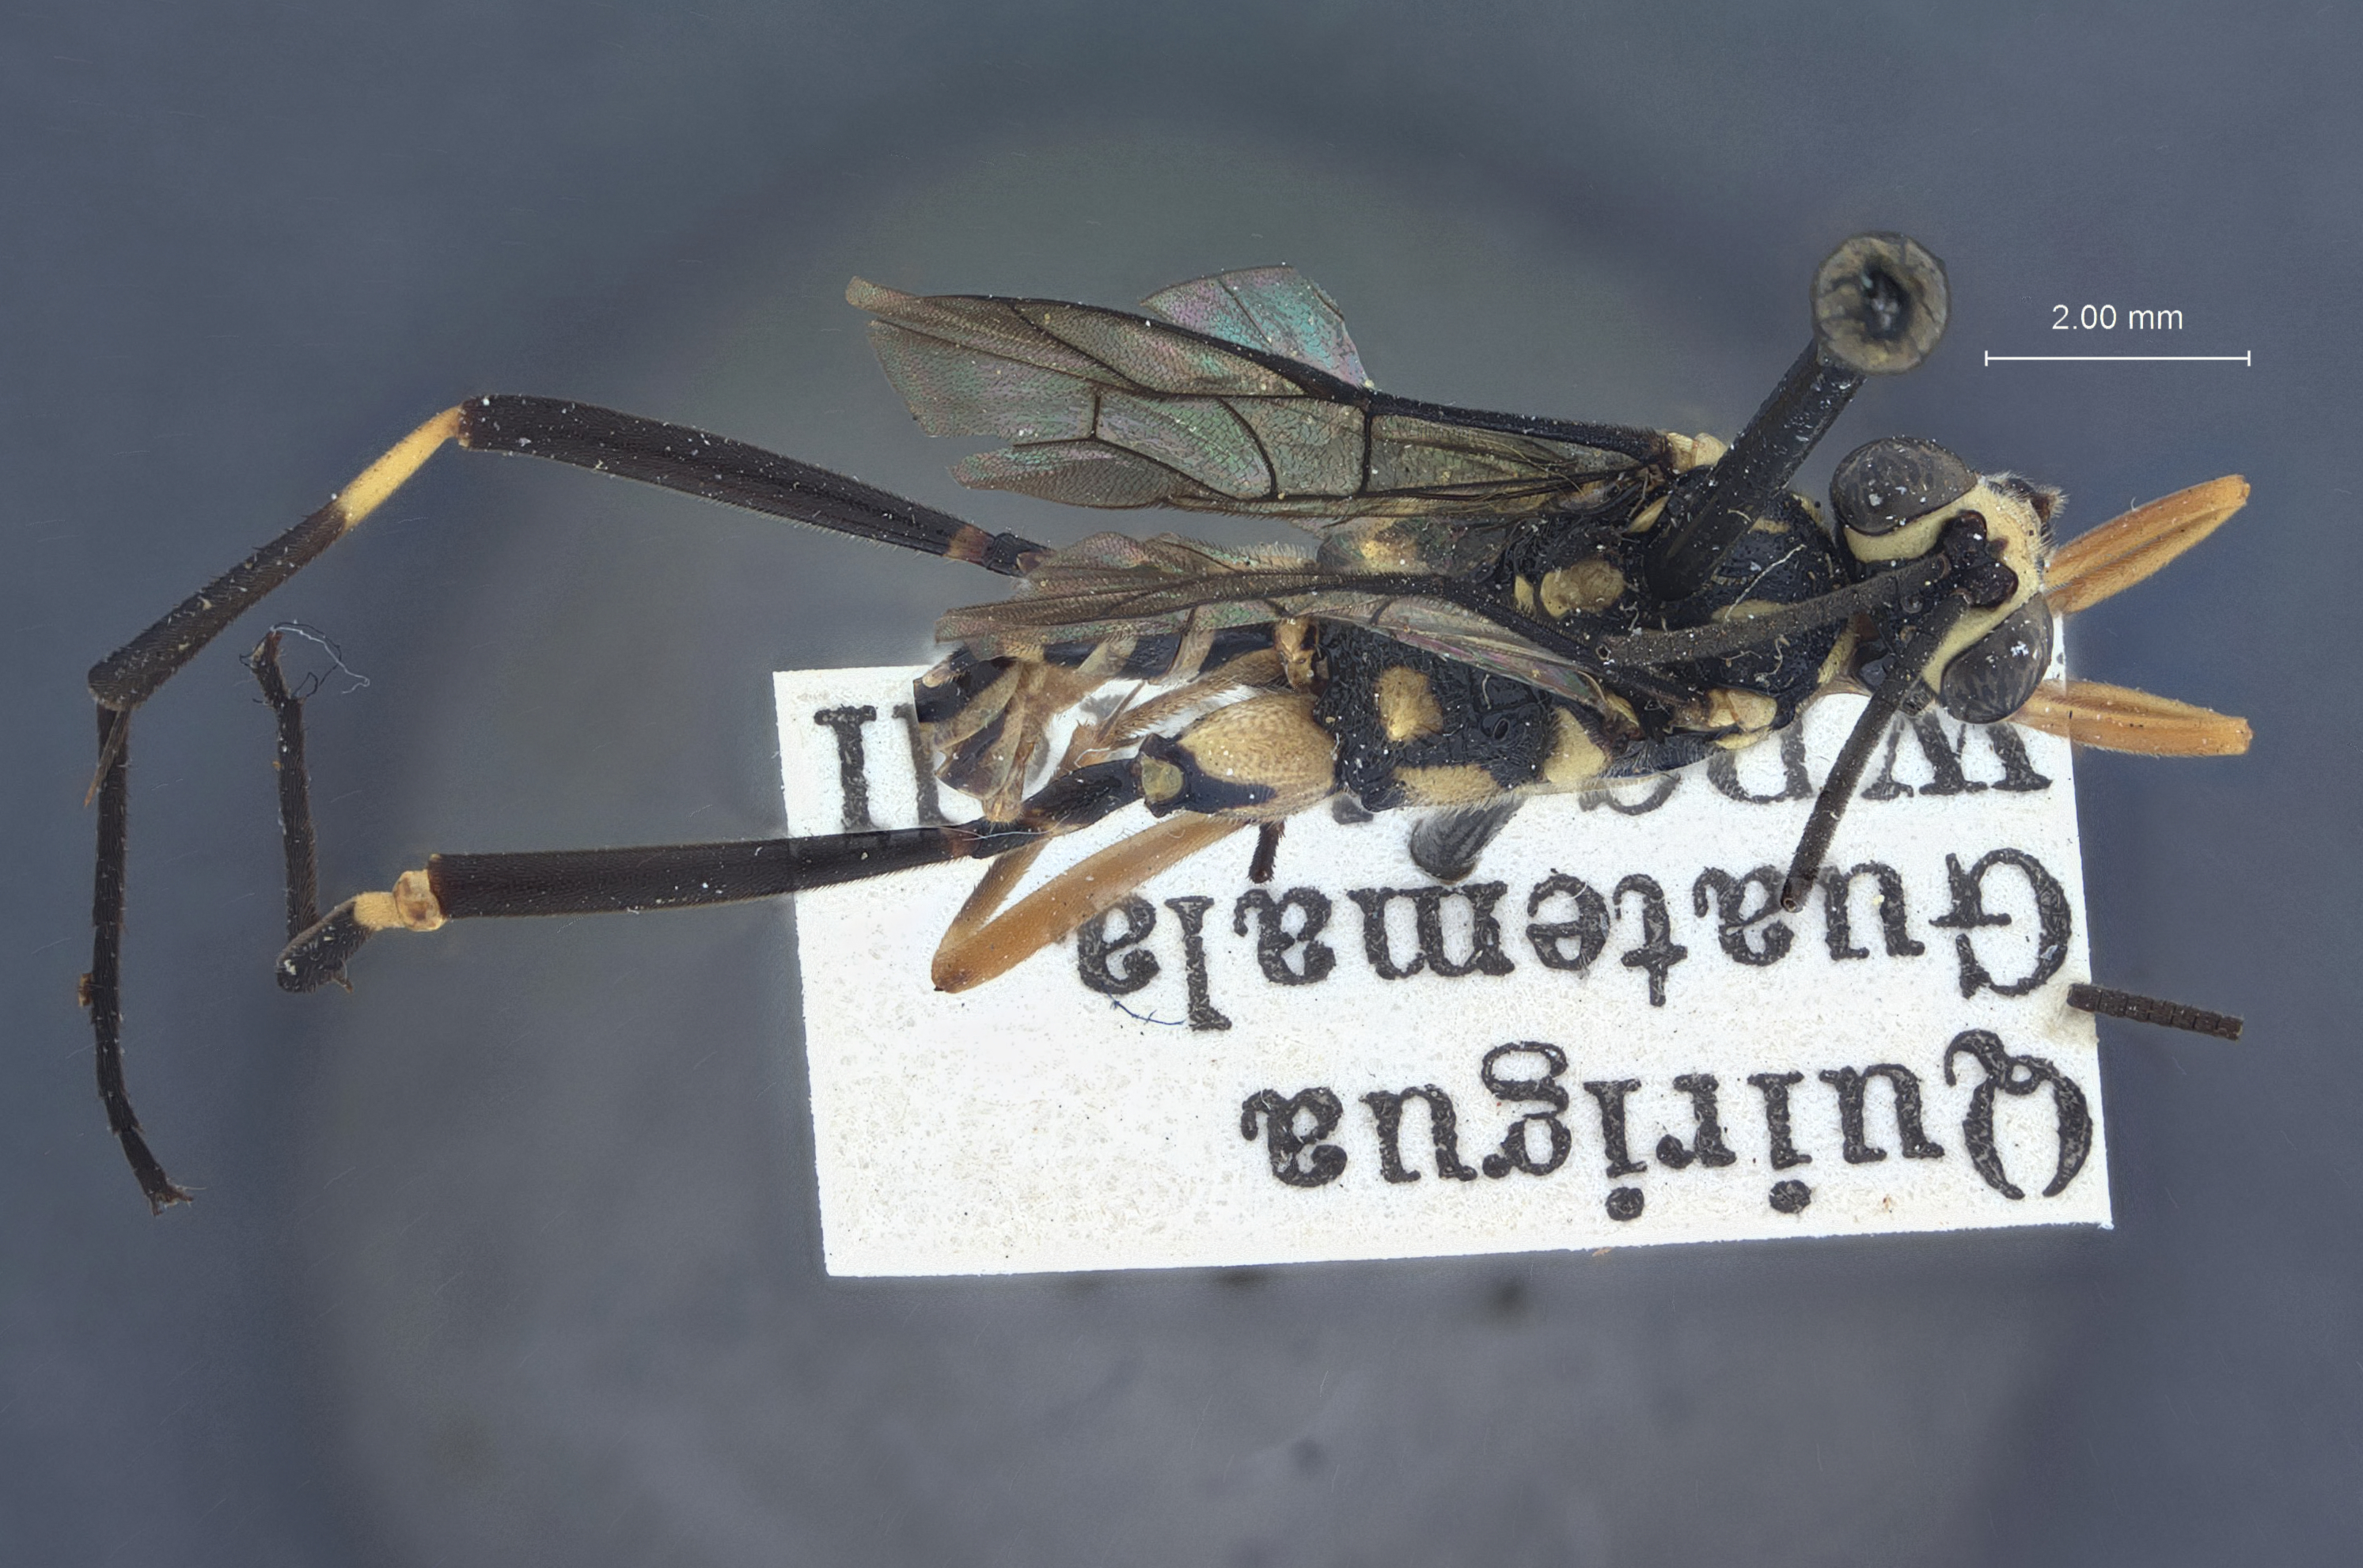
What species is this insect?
Crypturopsis microgaster
